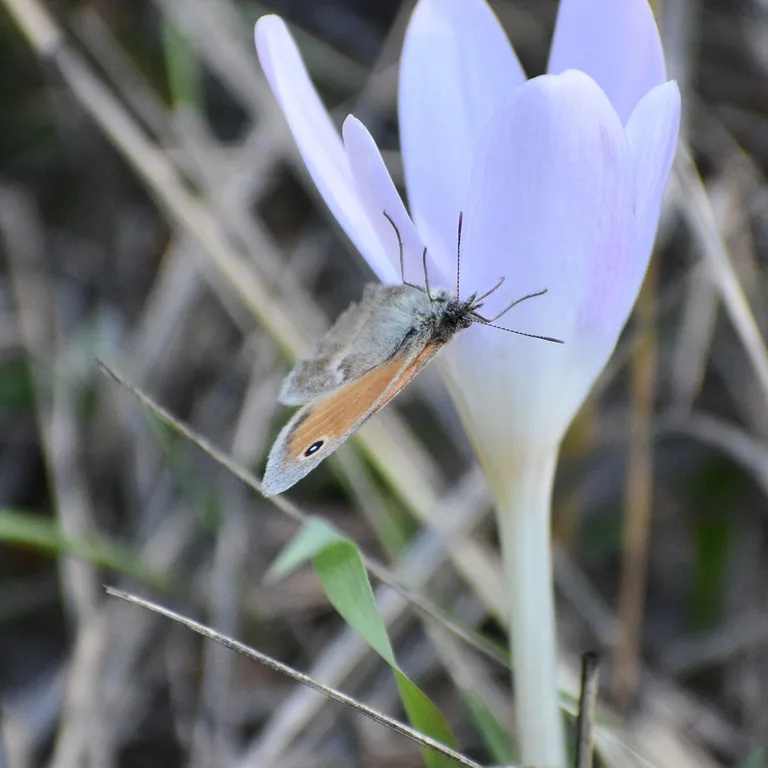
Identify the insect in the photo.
Coenonympha pamphilus
